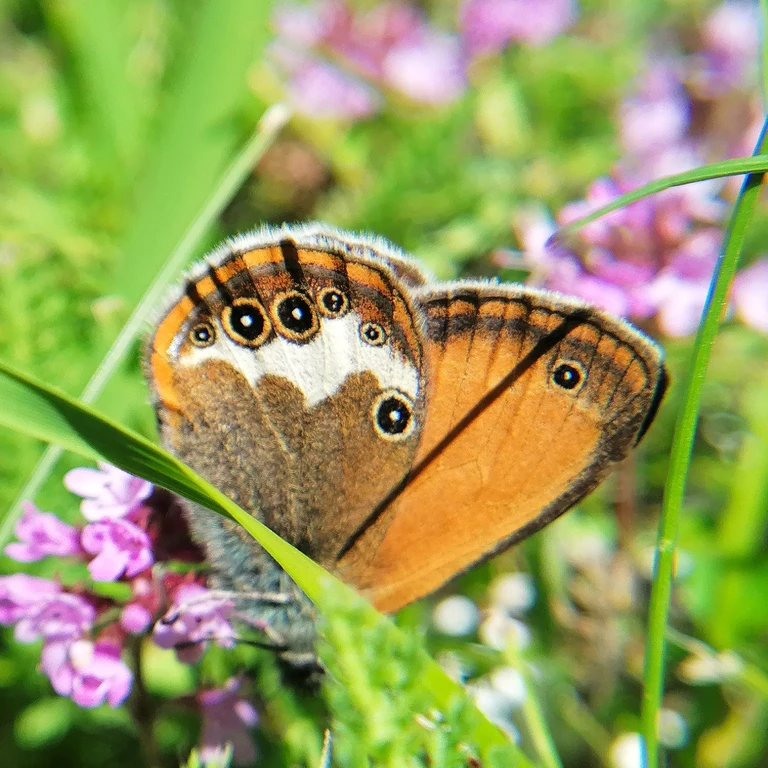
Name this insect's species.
Coenonympha arcania
